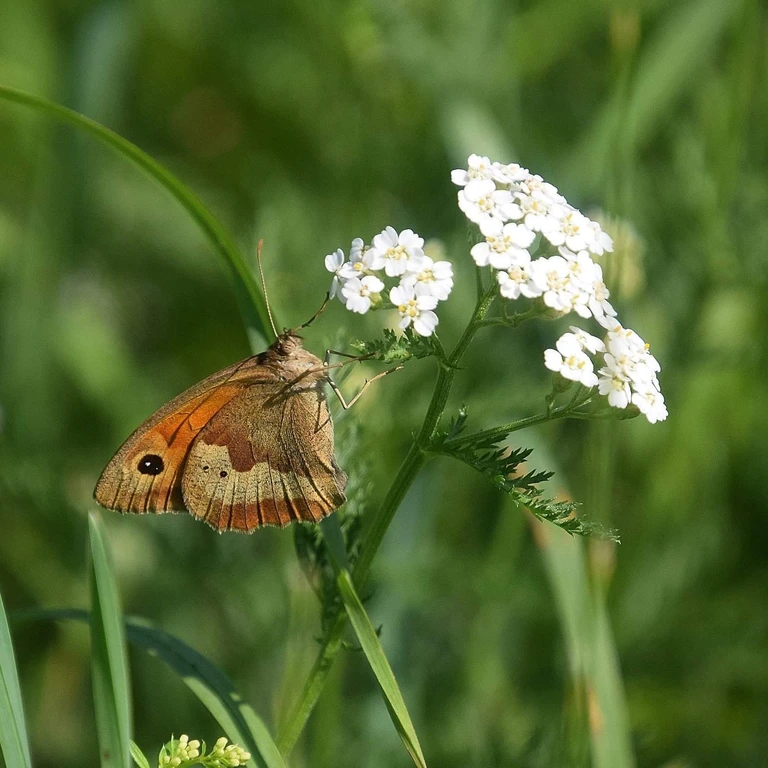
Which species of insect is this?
Maniola jurtina
